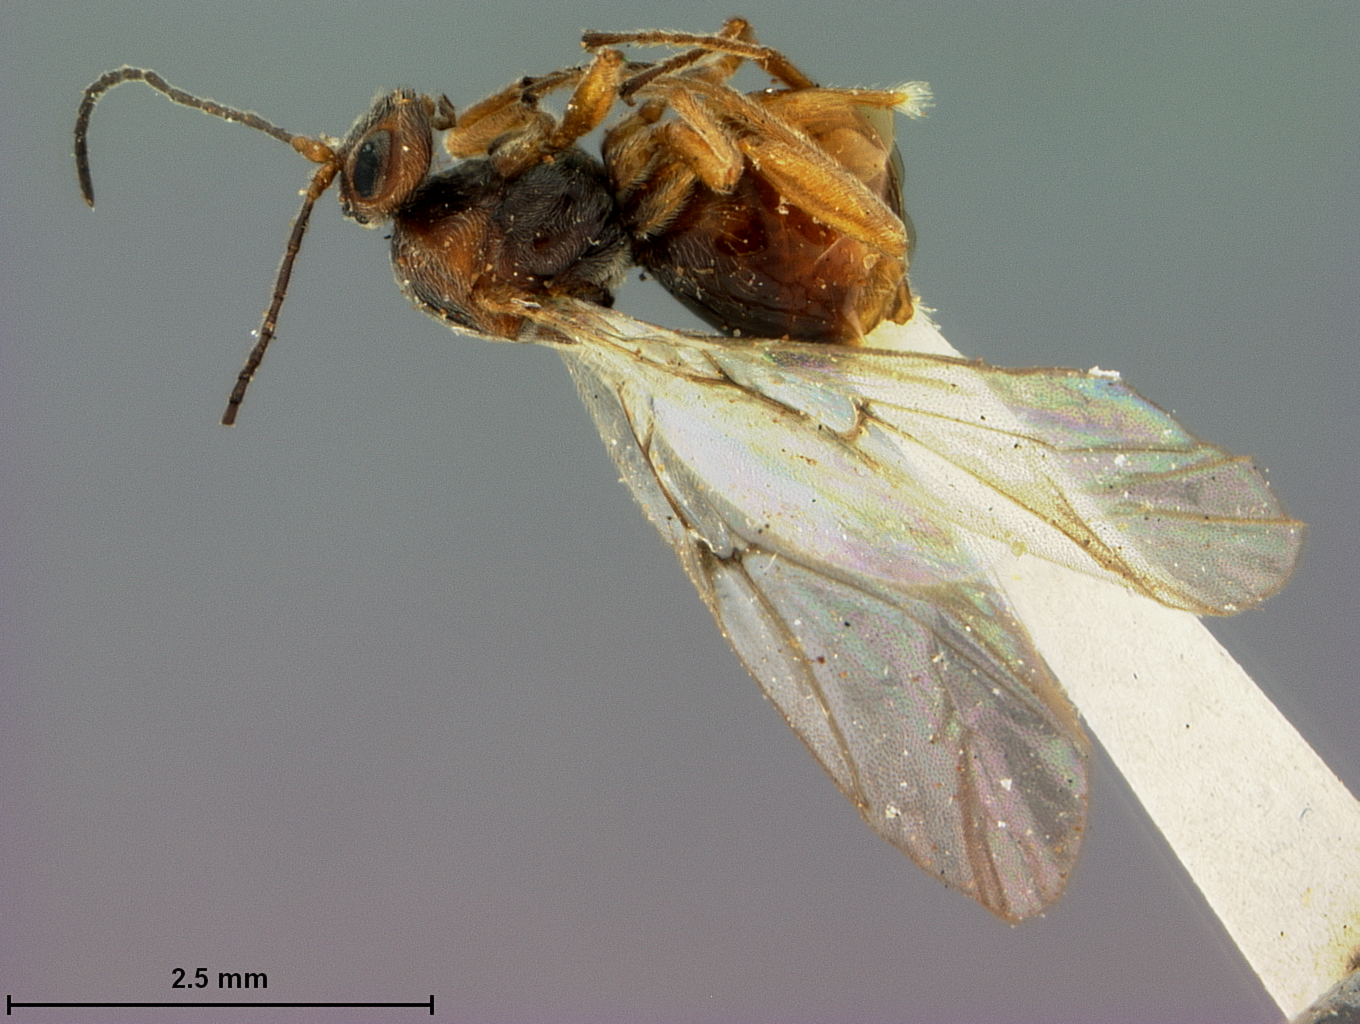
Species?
Holcaspis truckeensis
